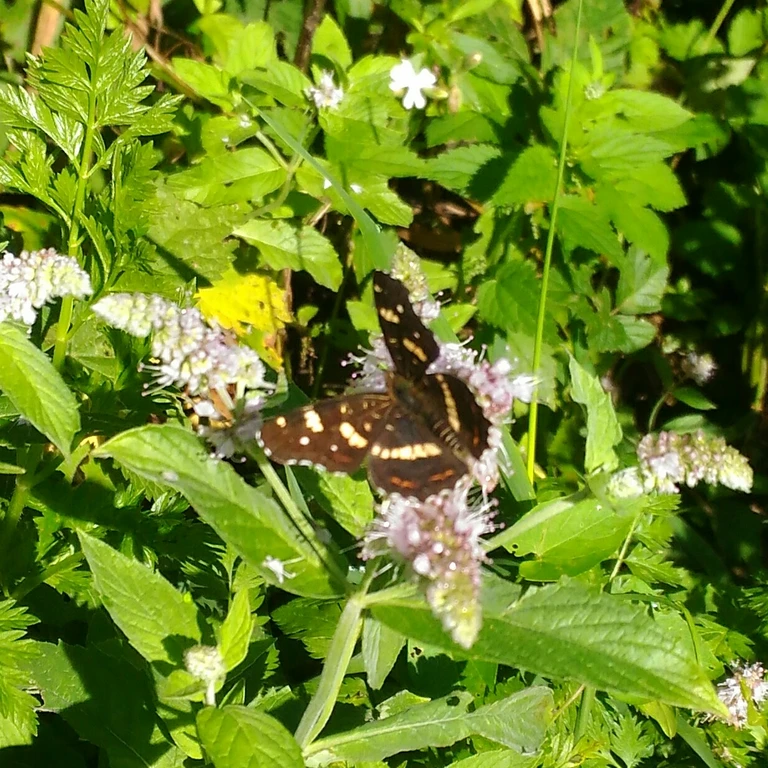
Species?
Araschnia levana
